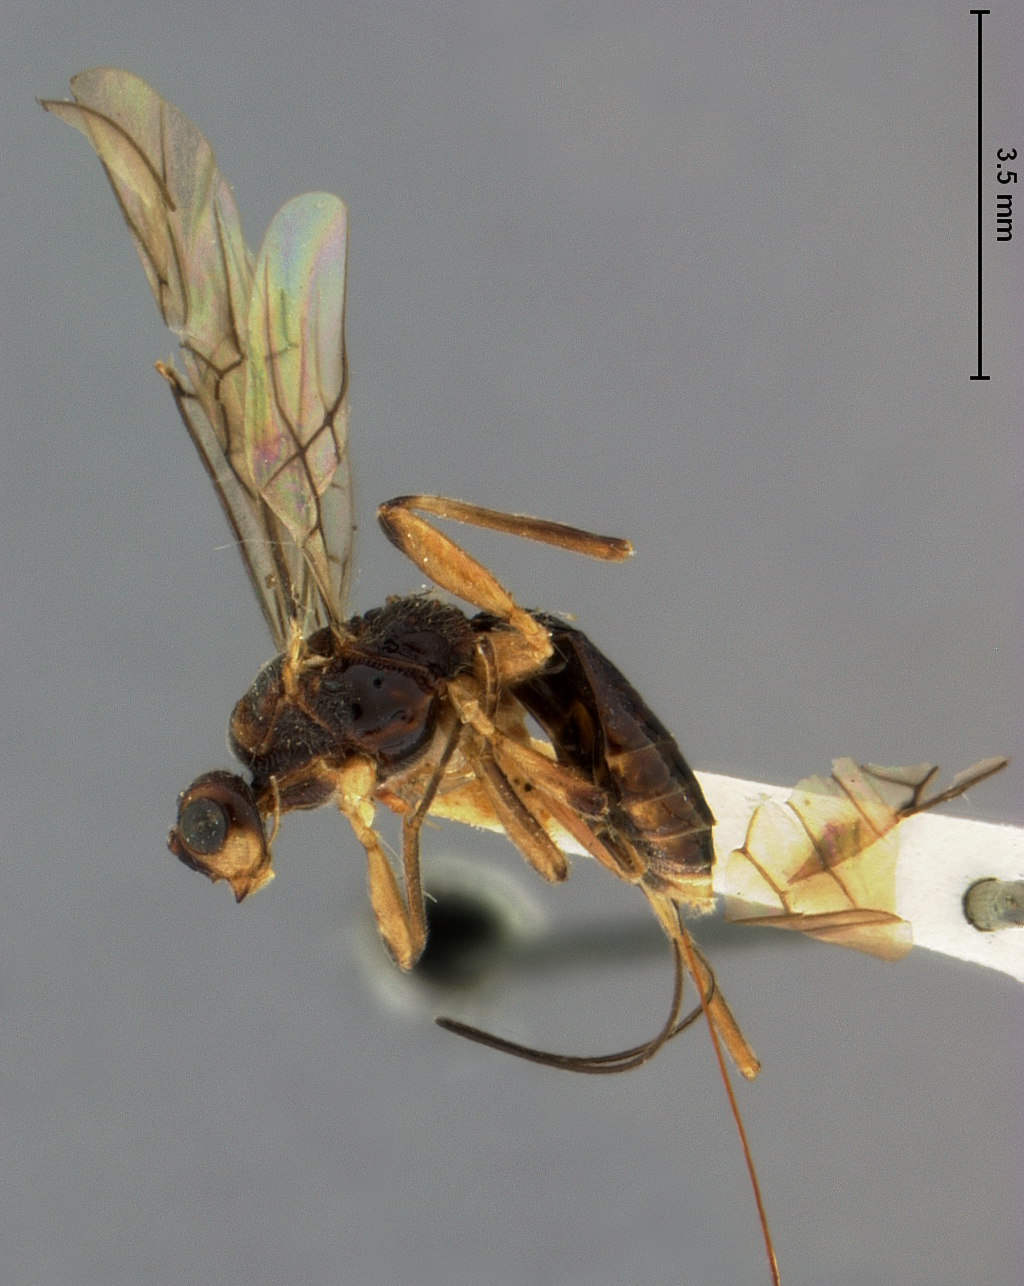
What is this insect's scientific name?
Ischiogonus hakonensis
